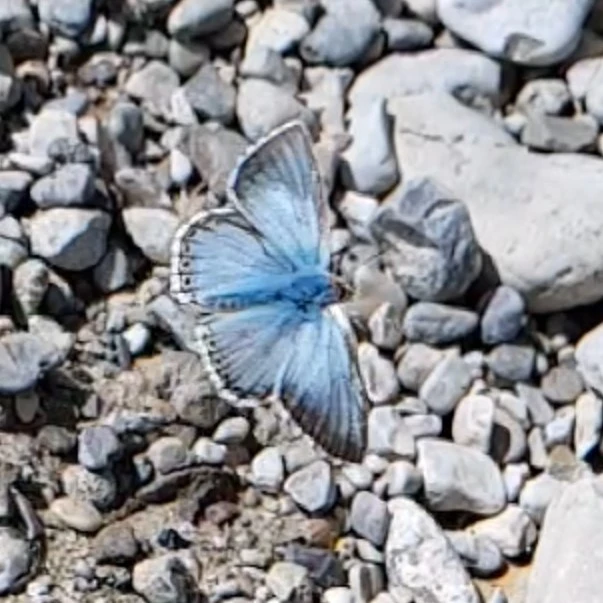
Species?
Lysandra coridon
